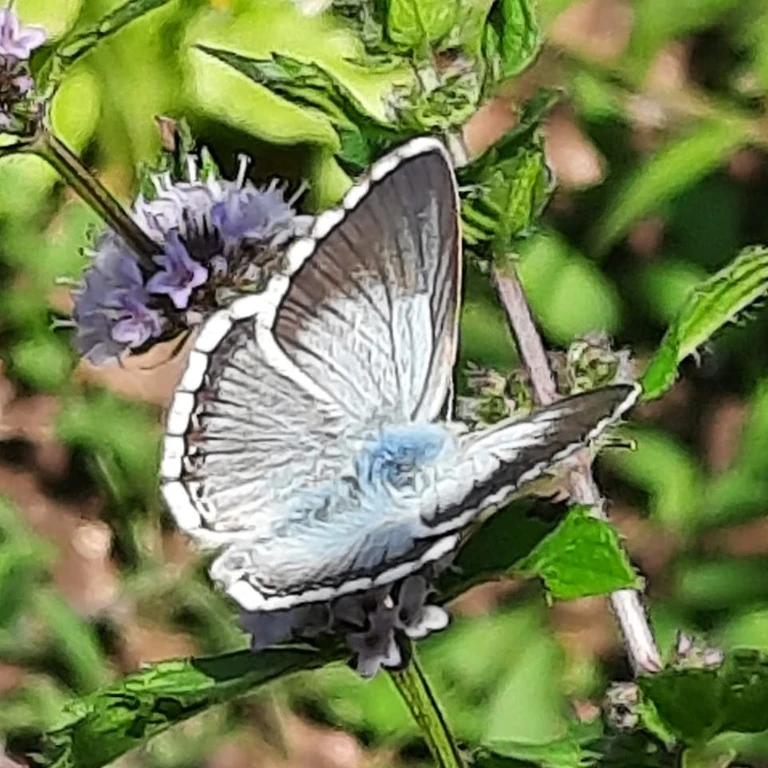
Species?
Lysandra coridon
